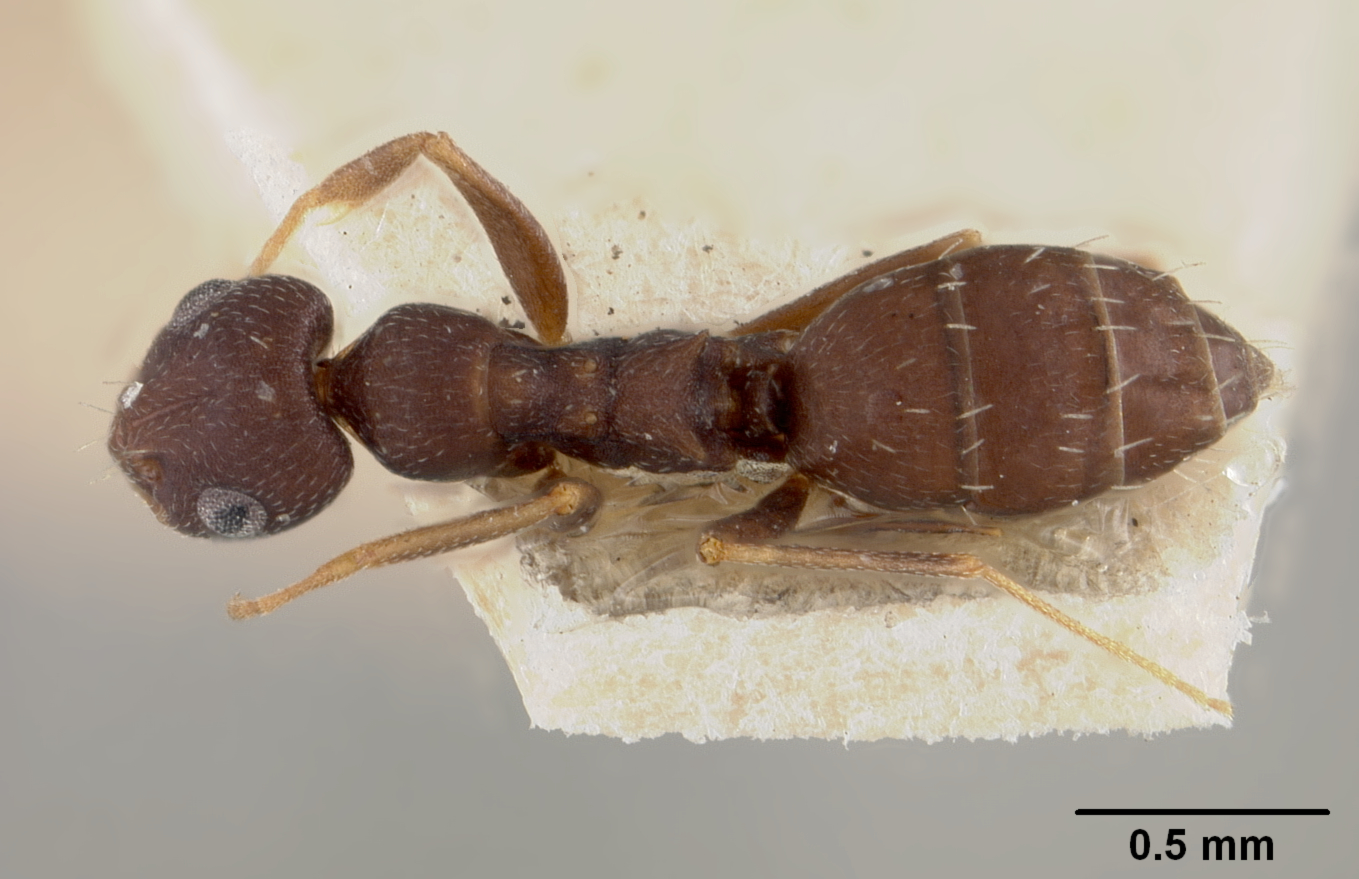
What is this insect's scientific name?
Acantholepis carbonaria
